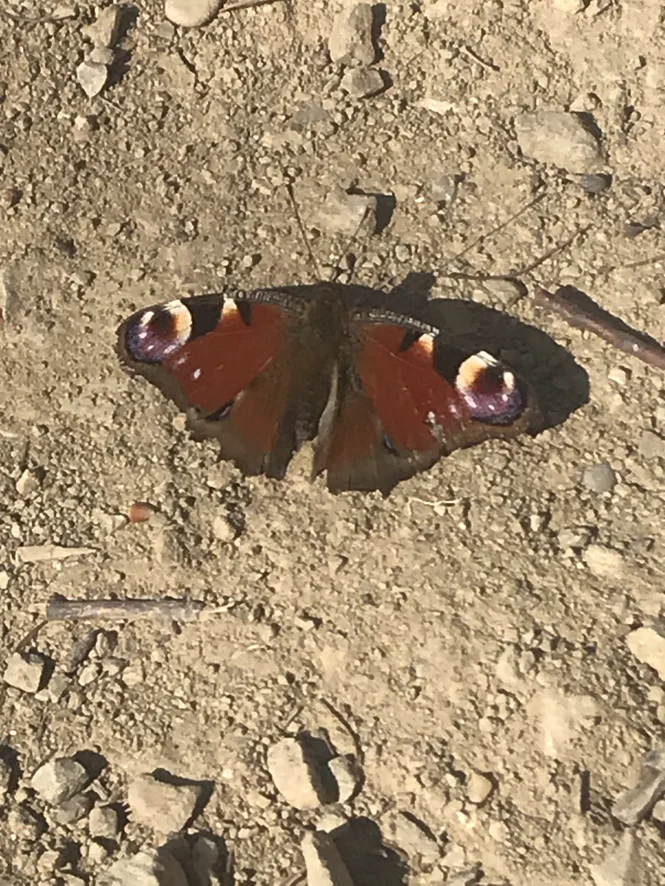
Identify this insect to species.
Aglais io
